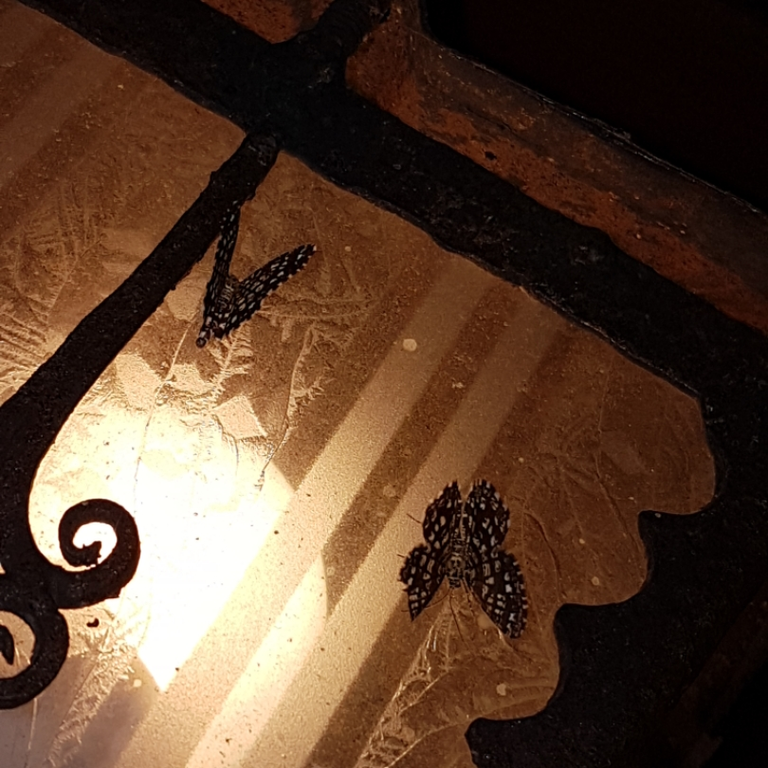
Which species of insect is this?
Chiasmia clathrata
